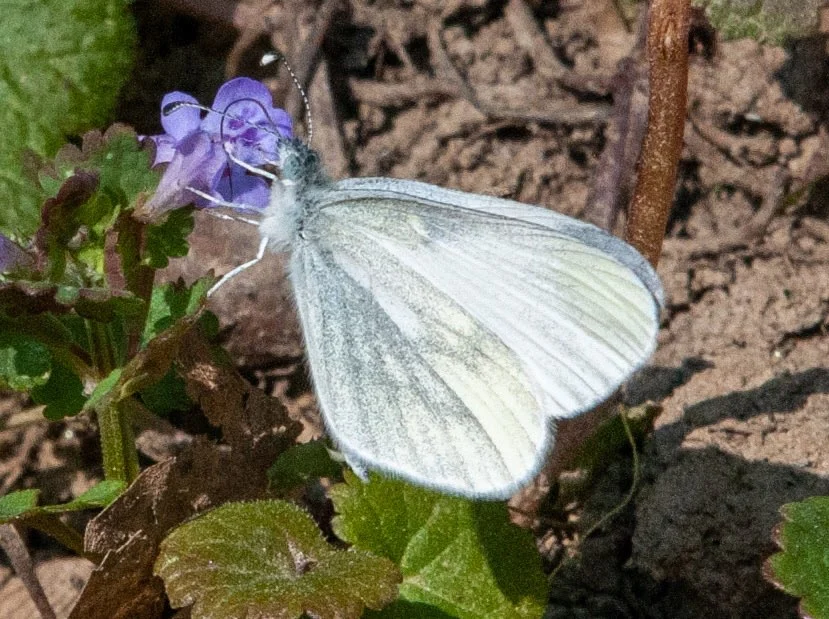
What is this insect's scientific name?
Leptidea sinapis/juvernica
